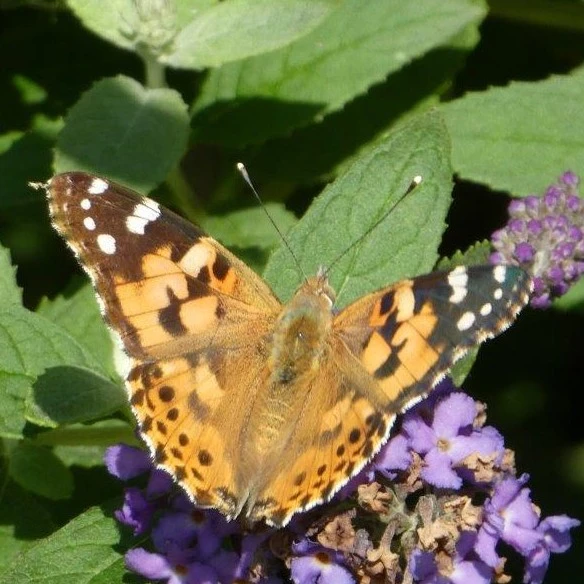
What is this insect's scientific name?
Vanessa cardui
